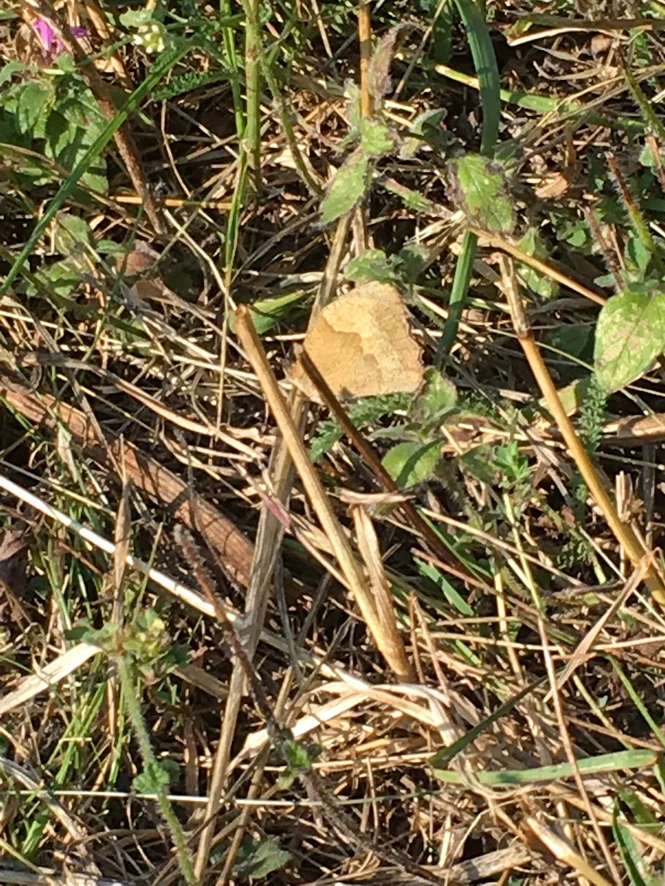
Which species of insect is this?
Maniola jurtina
